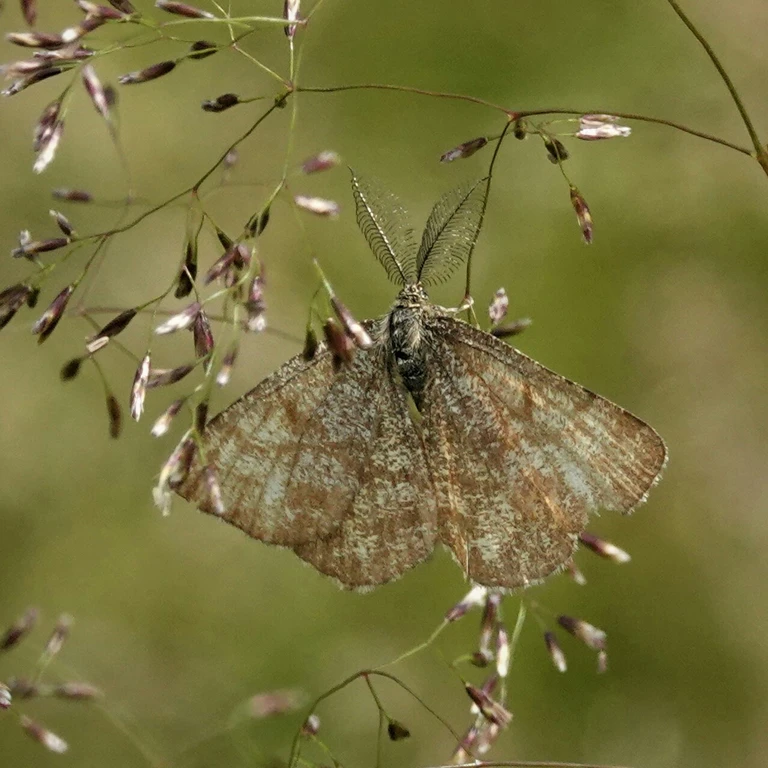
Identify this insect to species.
Ematurga atomaria
